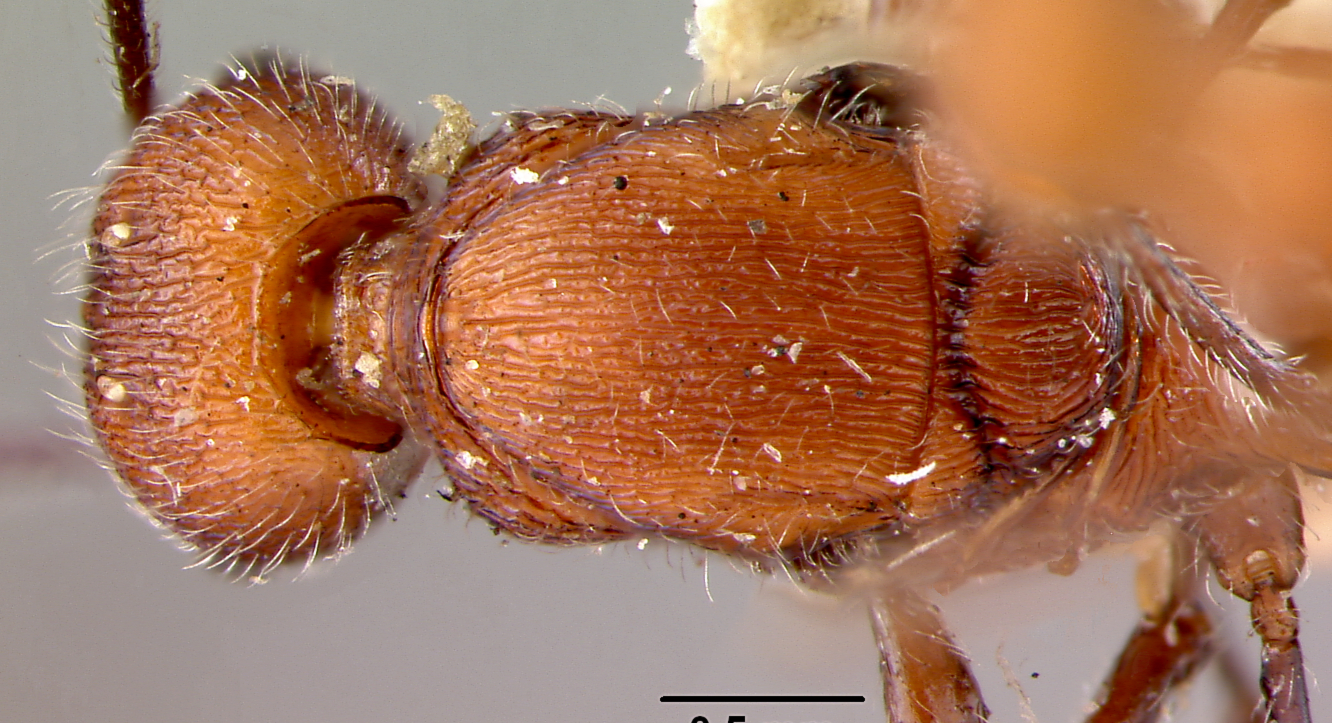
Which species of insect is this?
Macromischa manni
